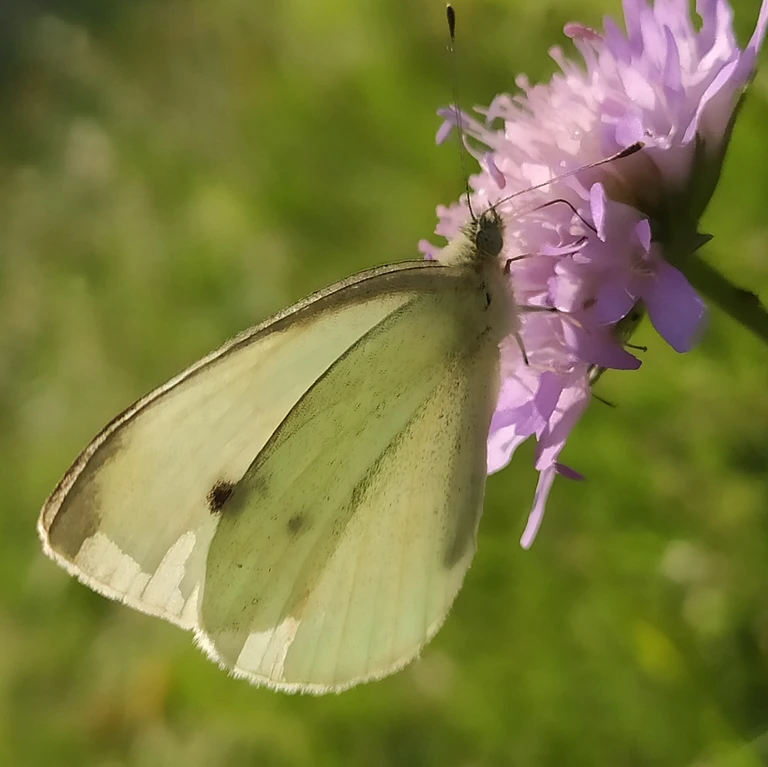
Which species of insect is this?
Pieris rapae
